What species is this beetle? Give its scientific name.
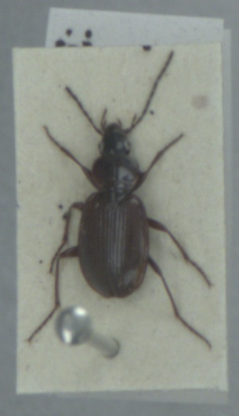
Agonum fuliginosum
